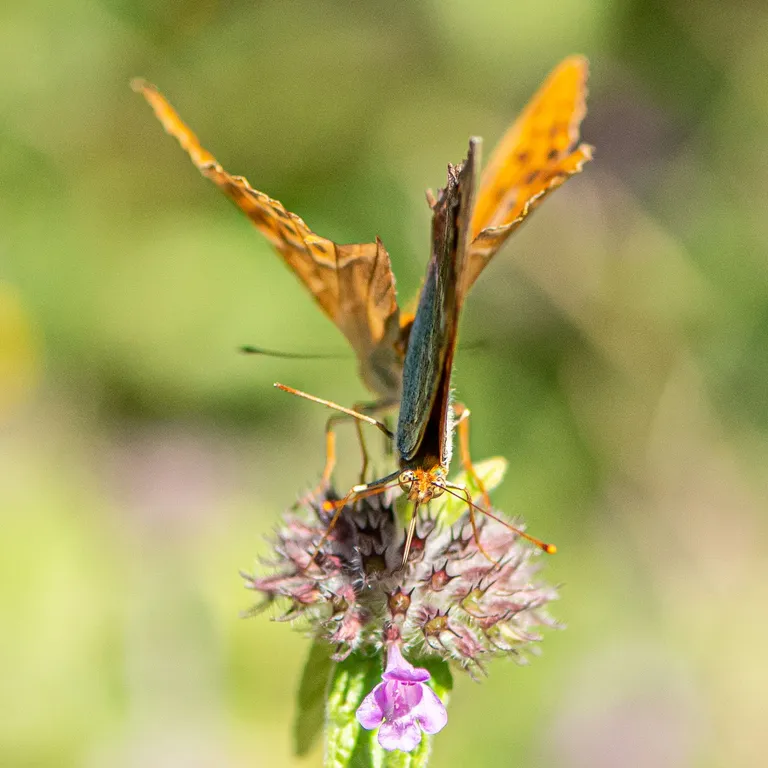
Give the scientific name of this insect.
Argynnis paphia
